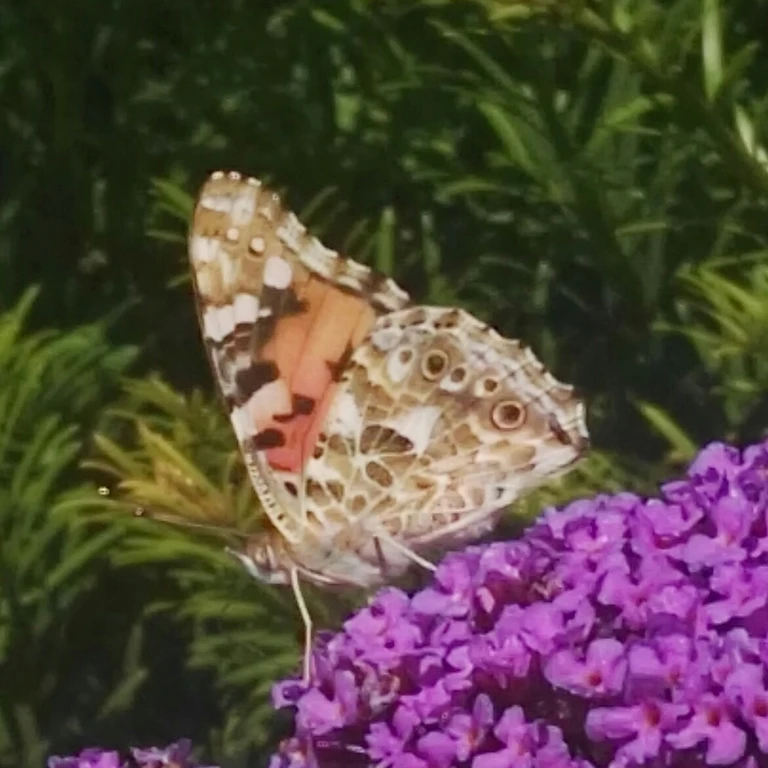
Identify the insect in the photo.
Vanessa cardui
